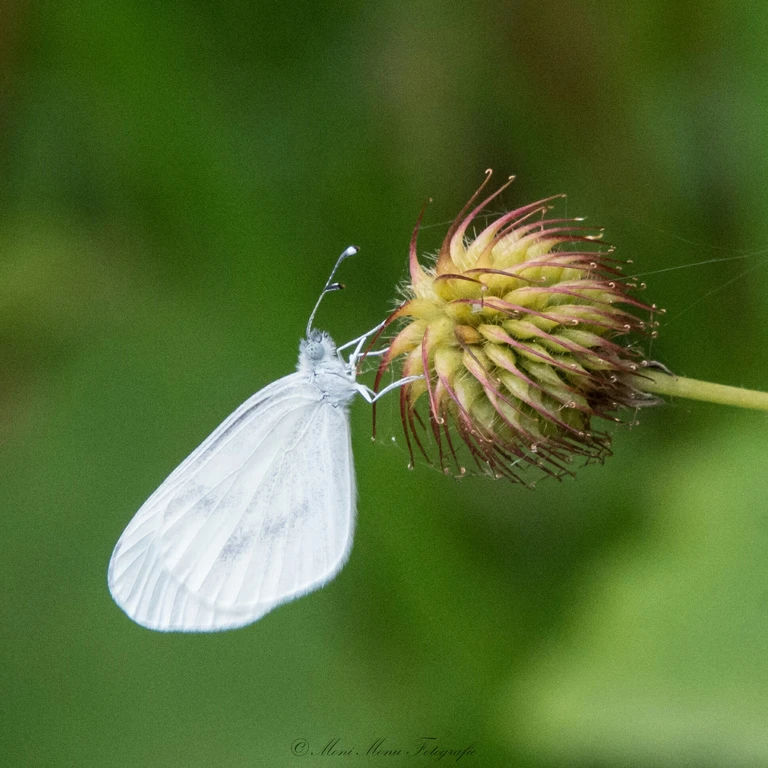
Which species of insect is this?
Leptidea sinapis/juvernica
